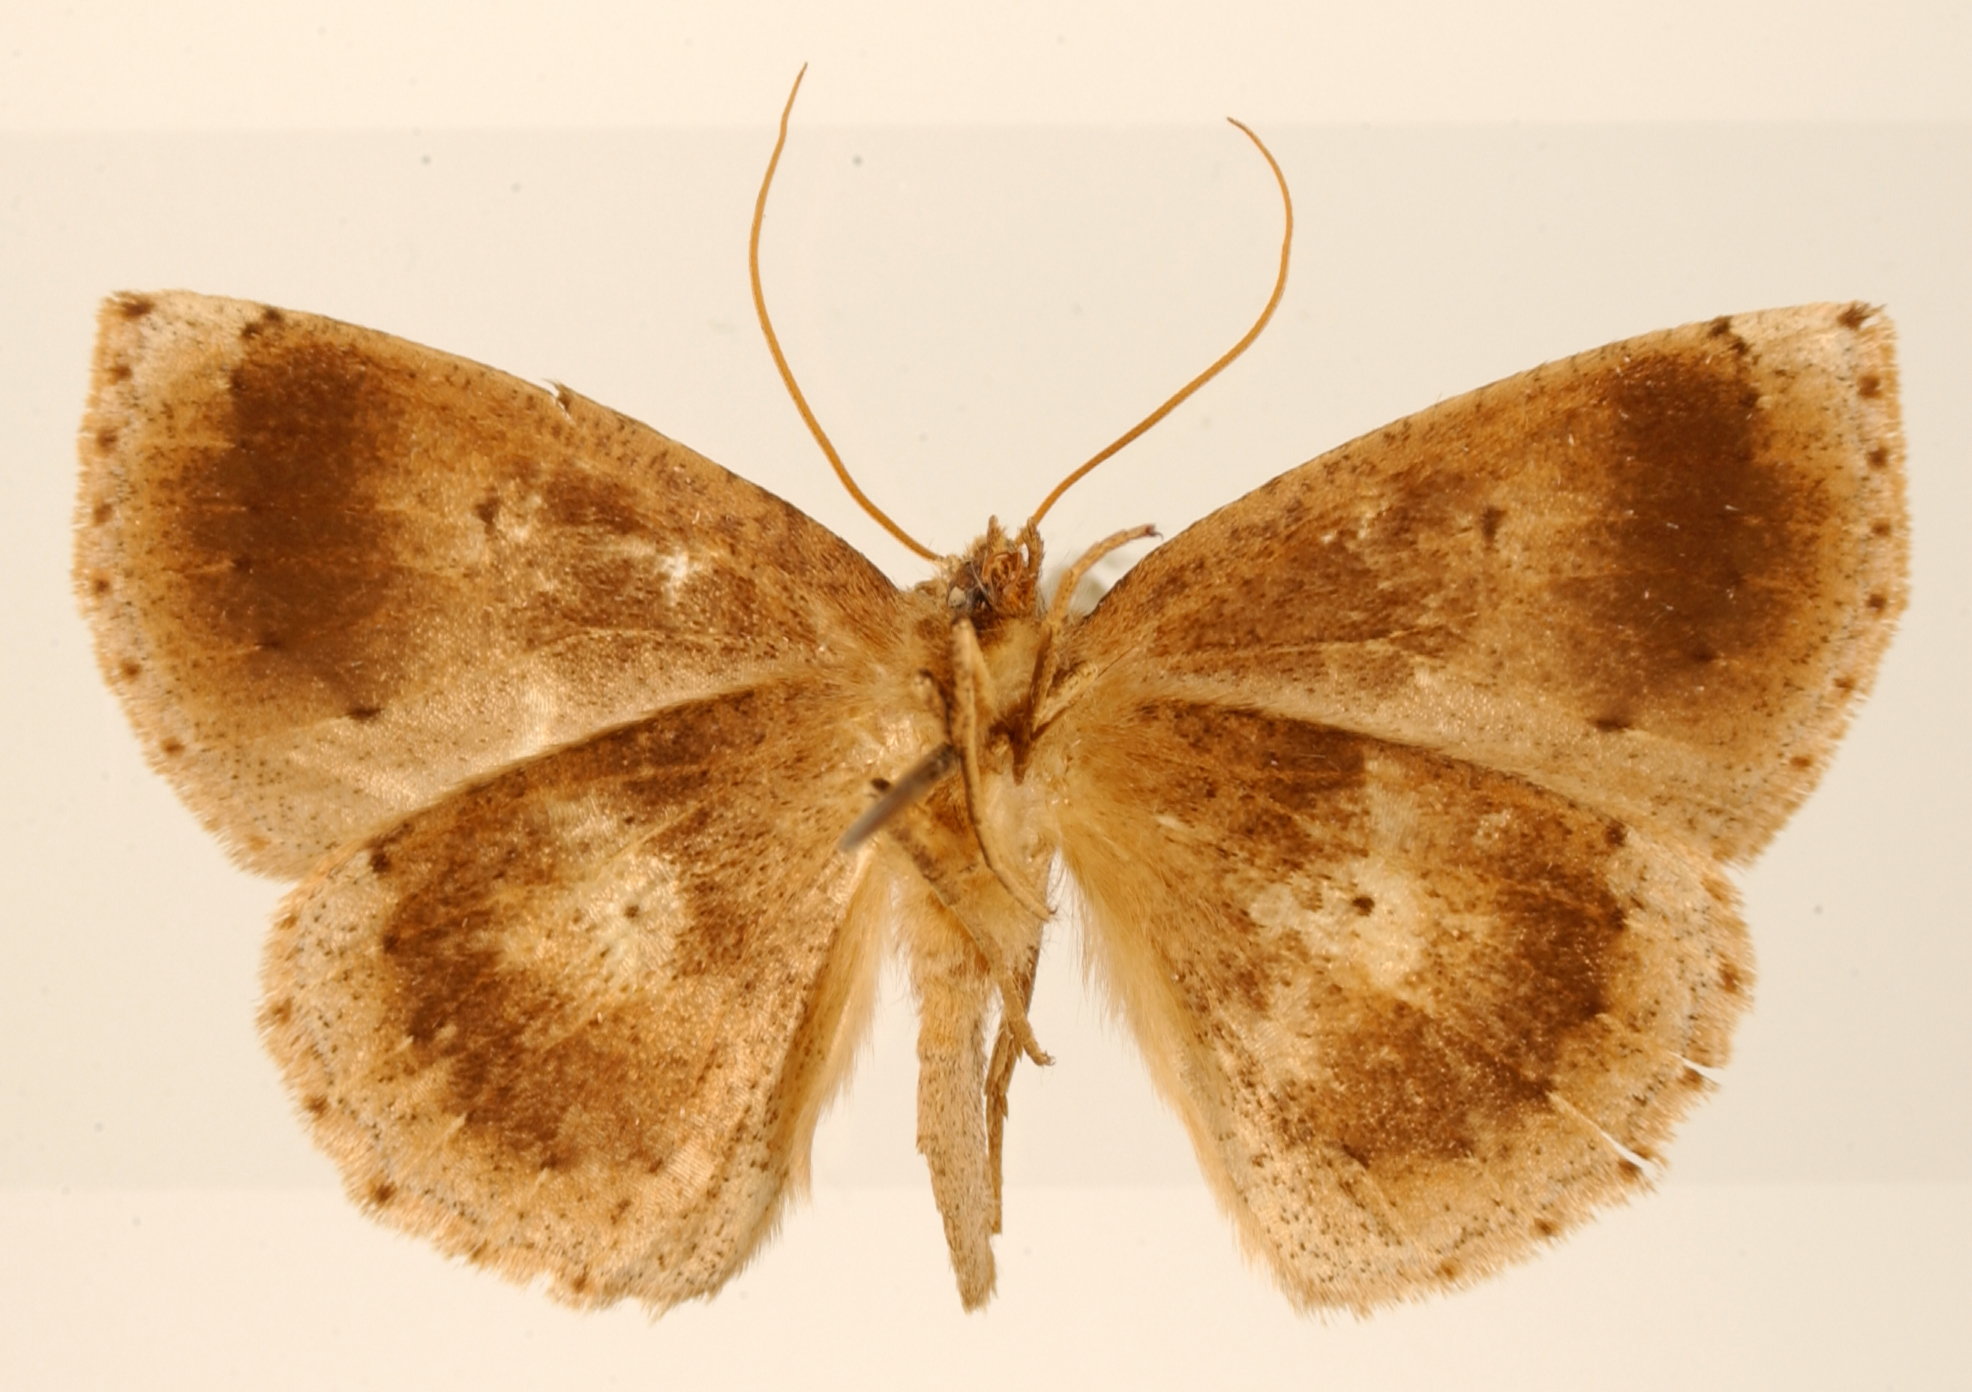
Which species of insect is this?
Certima subcaliginosa
